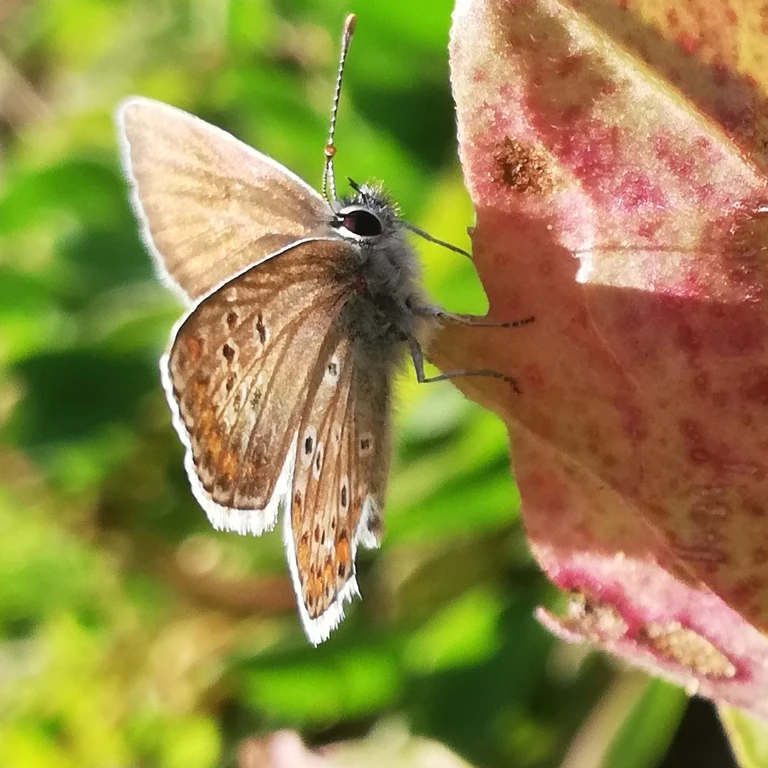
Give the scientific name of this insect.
Aricia agestis/artaxerxes
